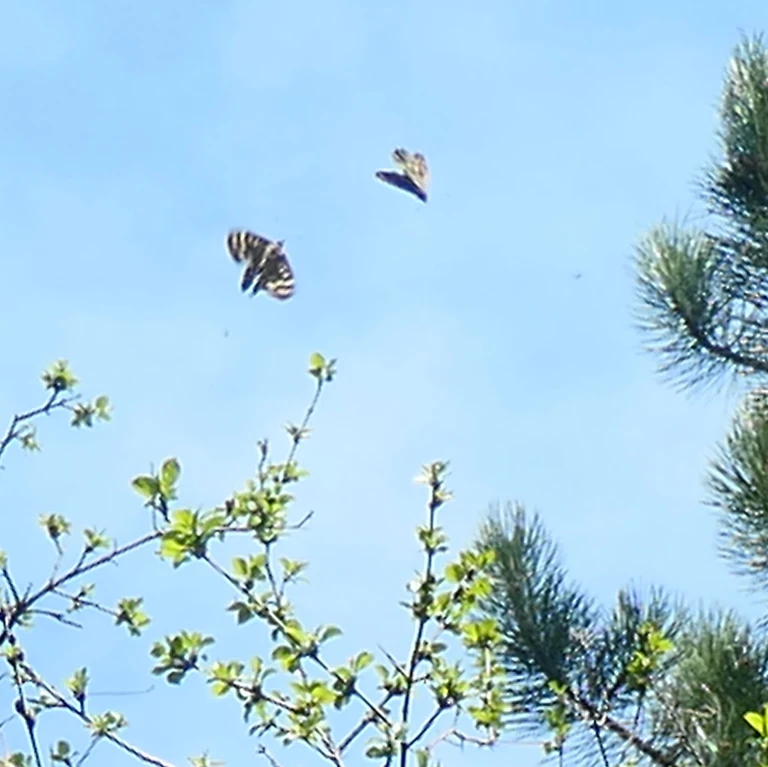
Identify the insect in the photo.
Pararge aegeria
